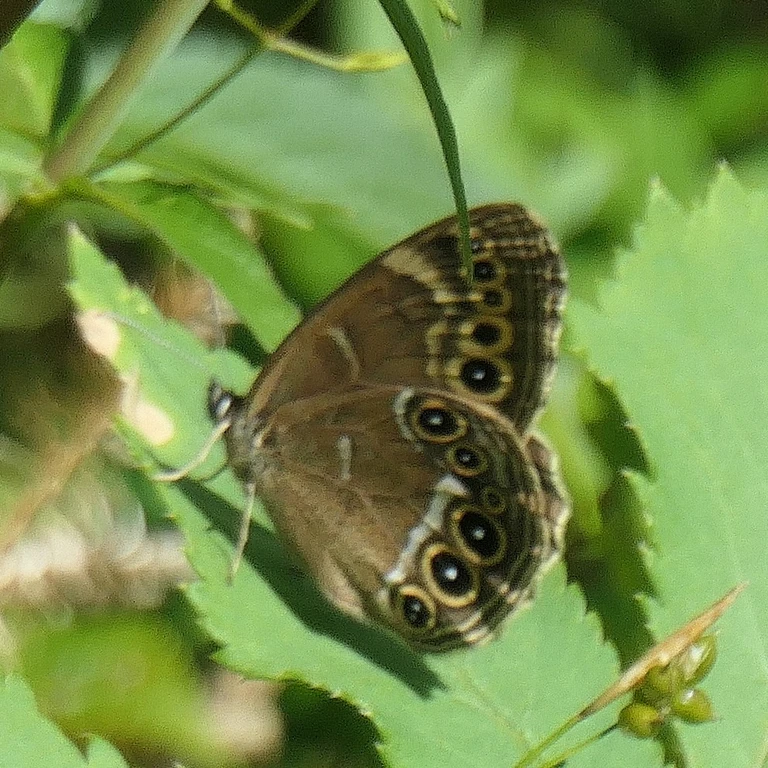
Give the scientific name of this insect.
Lopinga achine (also Pararge achine)
